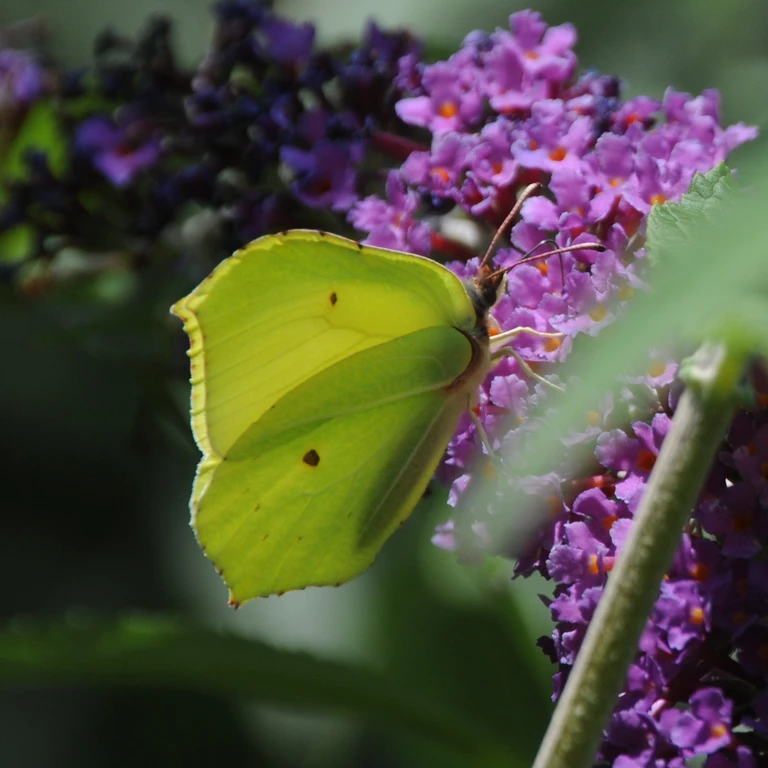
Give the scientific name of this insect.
Gonepteryx rhamni
